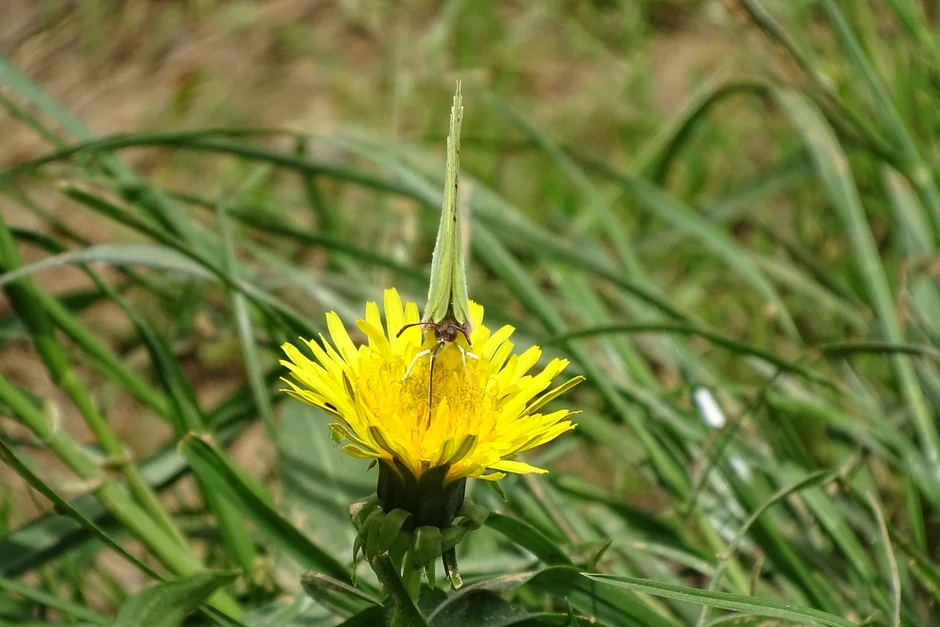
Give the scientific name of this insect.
Gonepteryx rhamni
